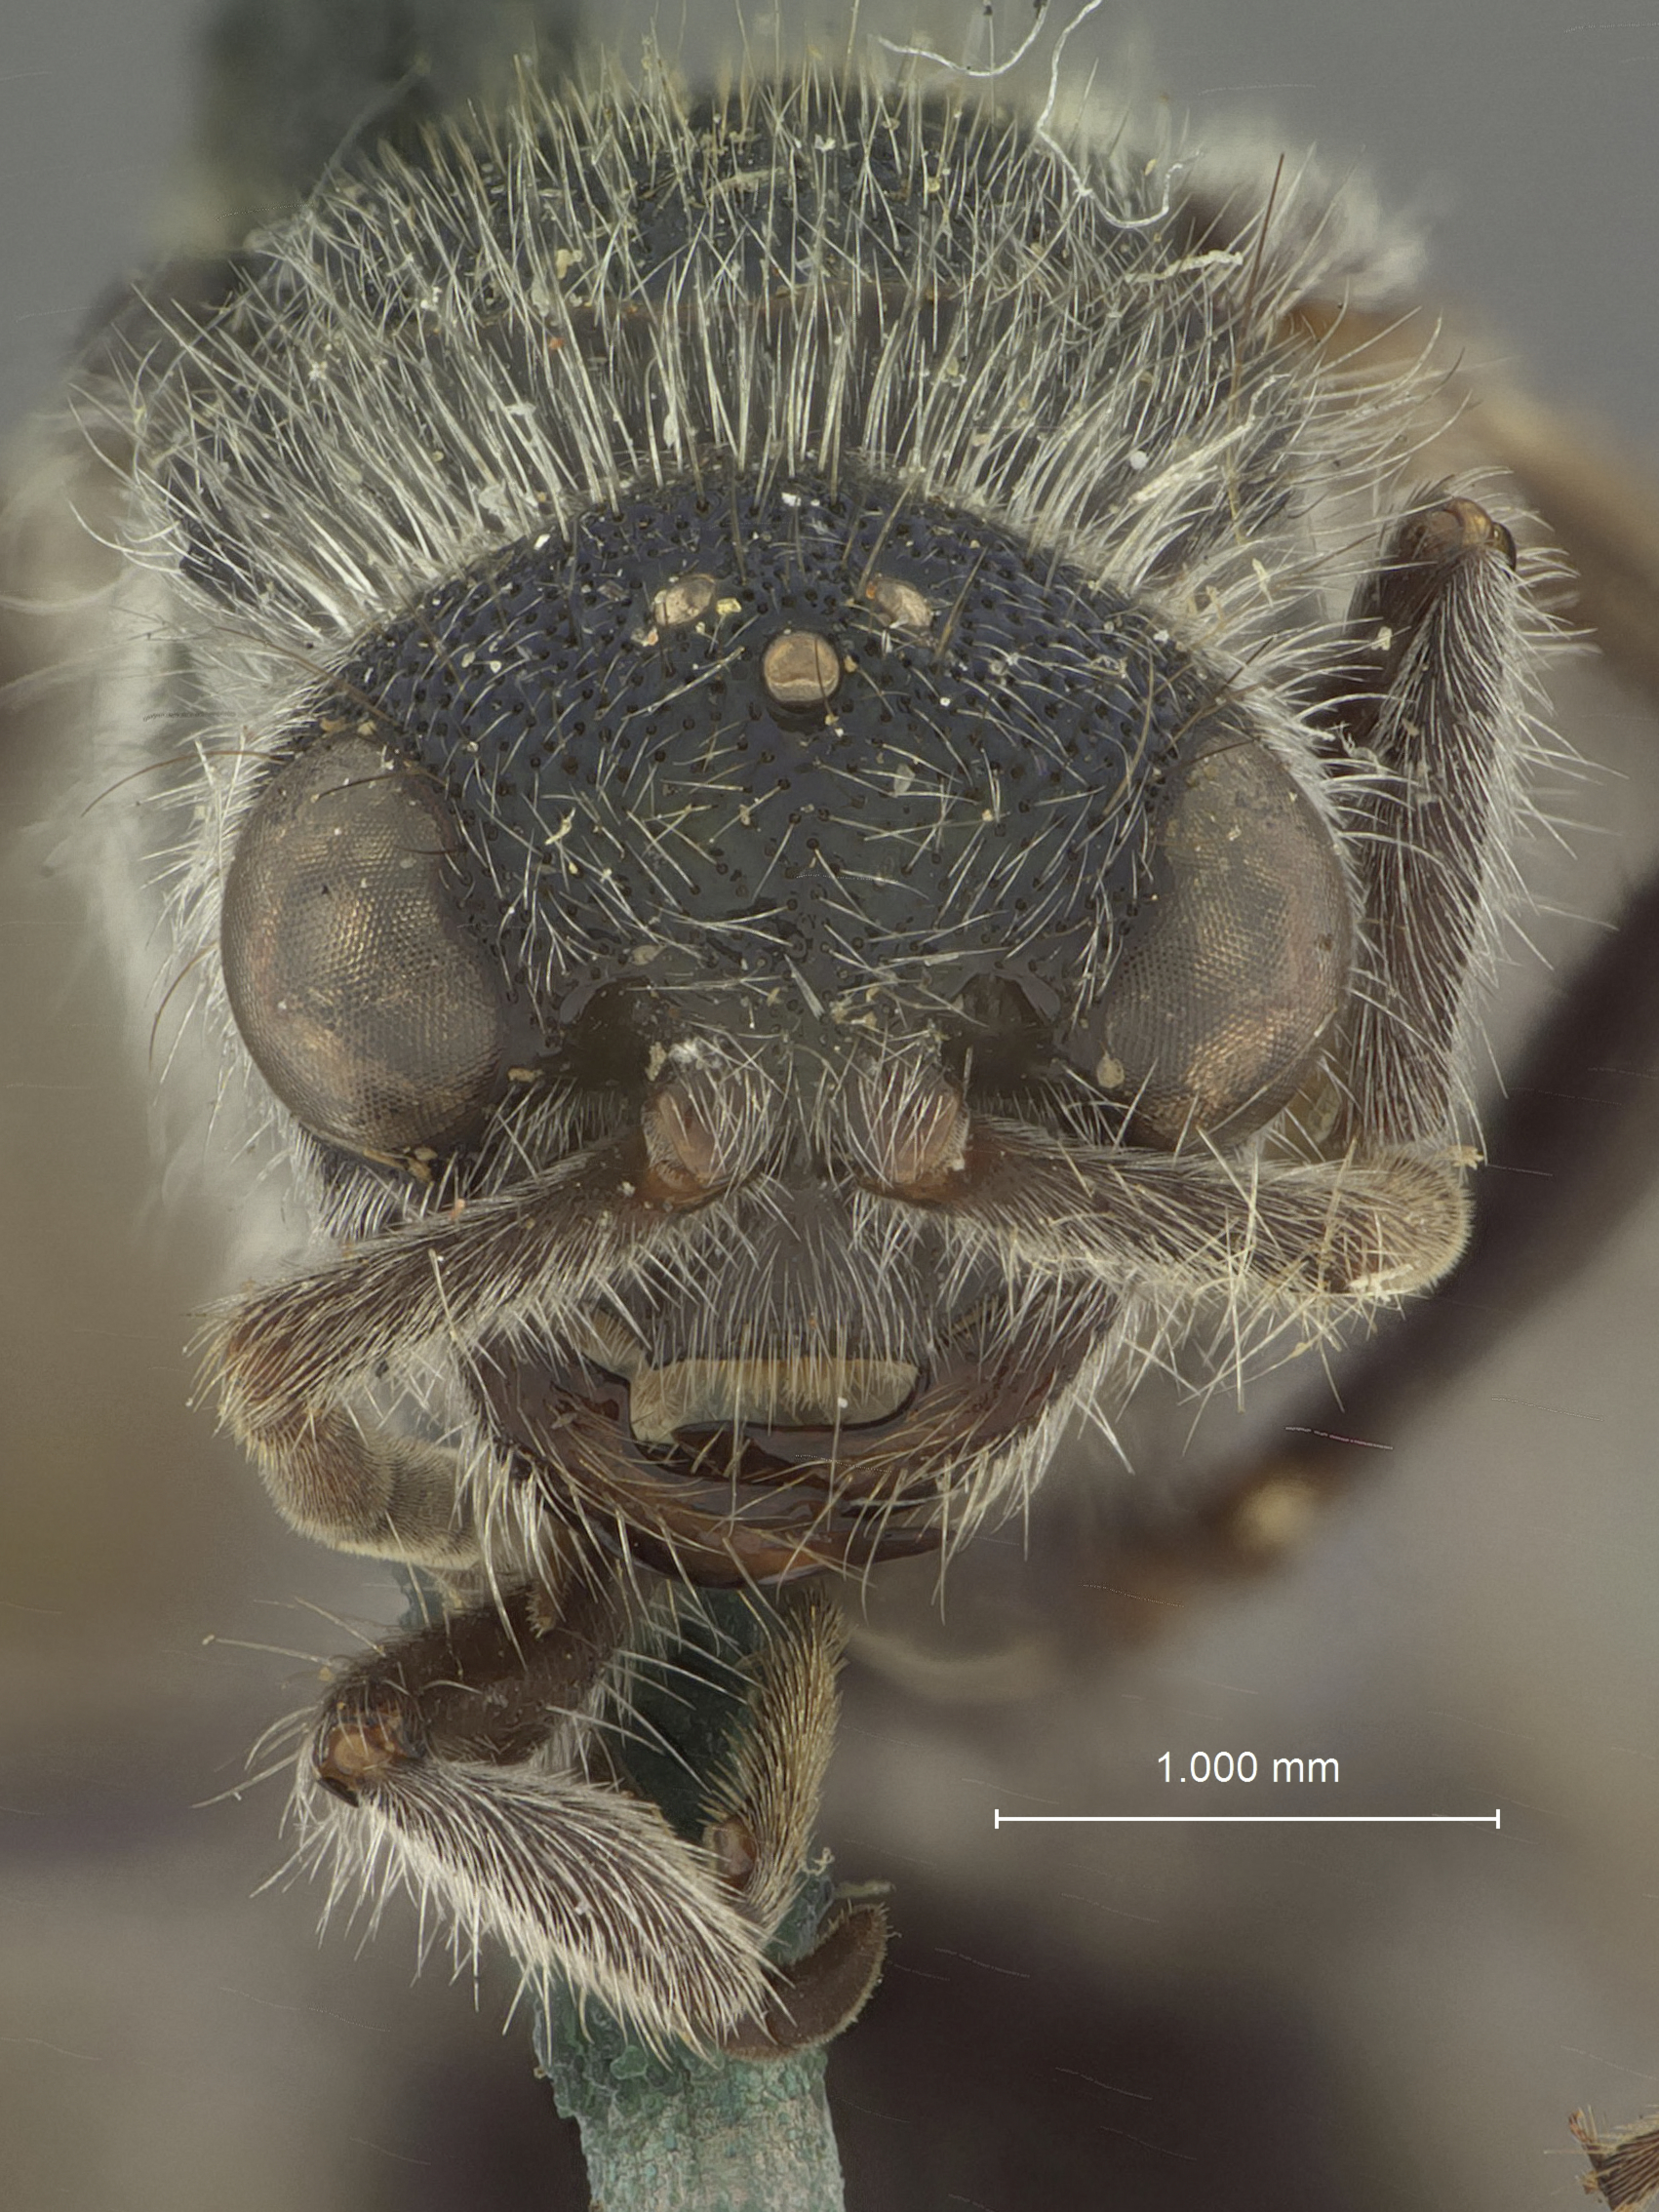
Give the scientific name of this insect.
Squamulotilla umbrosa
